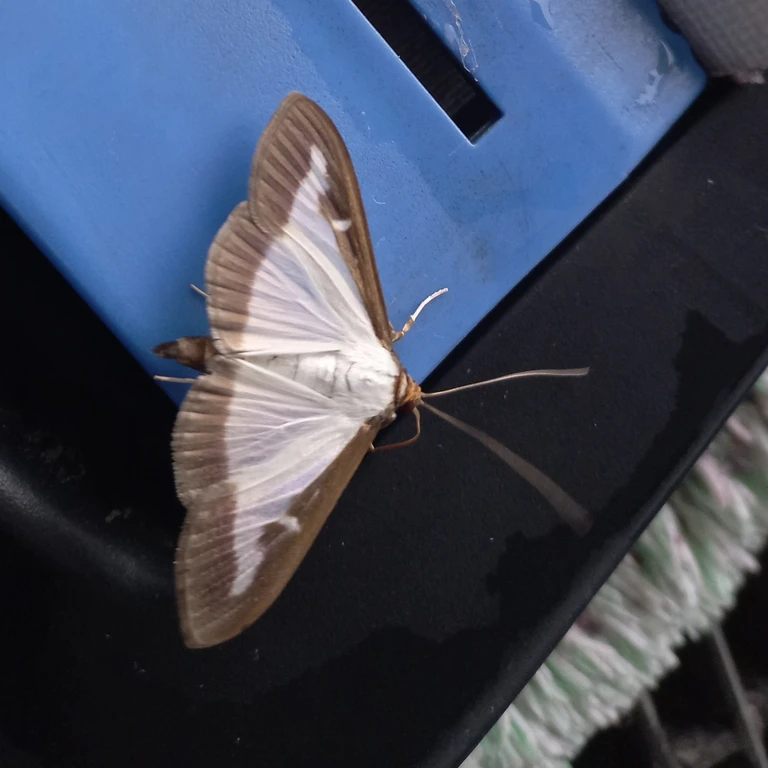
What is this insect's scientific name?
Cydalima perspectalis
